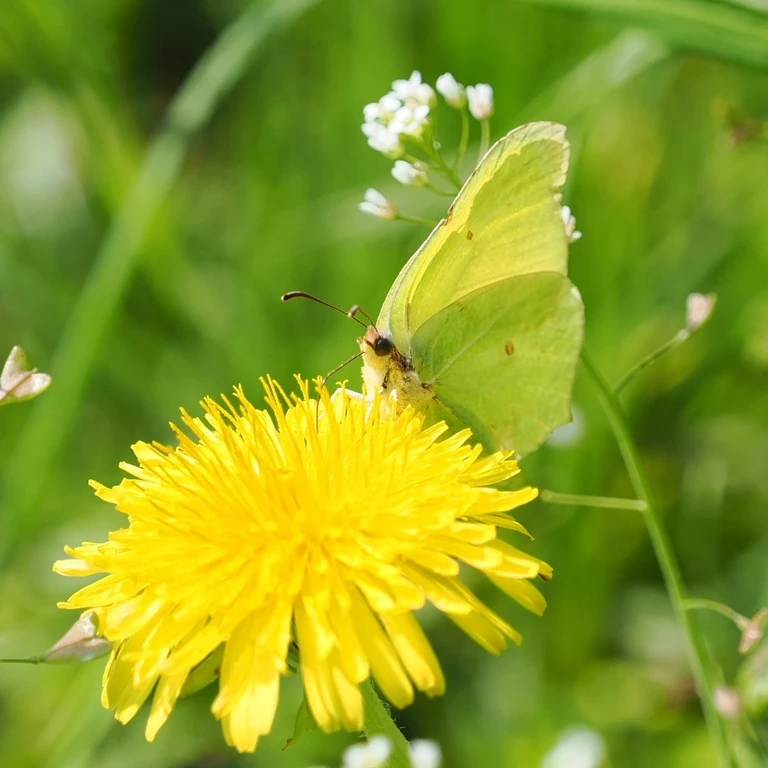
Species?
Gonepteryx rhamni
